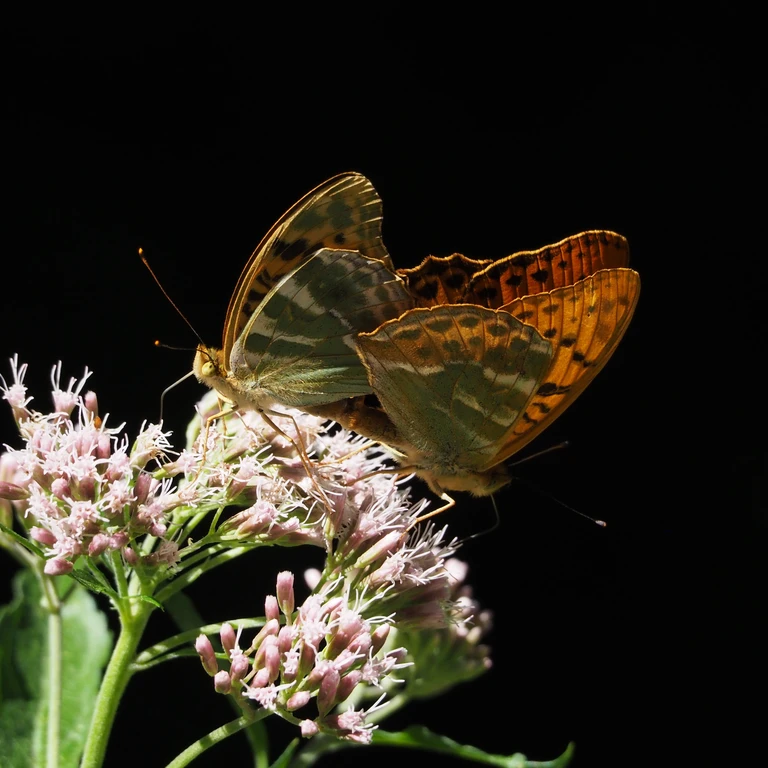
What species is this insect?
Argynnis paphia
